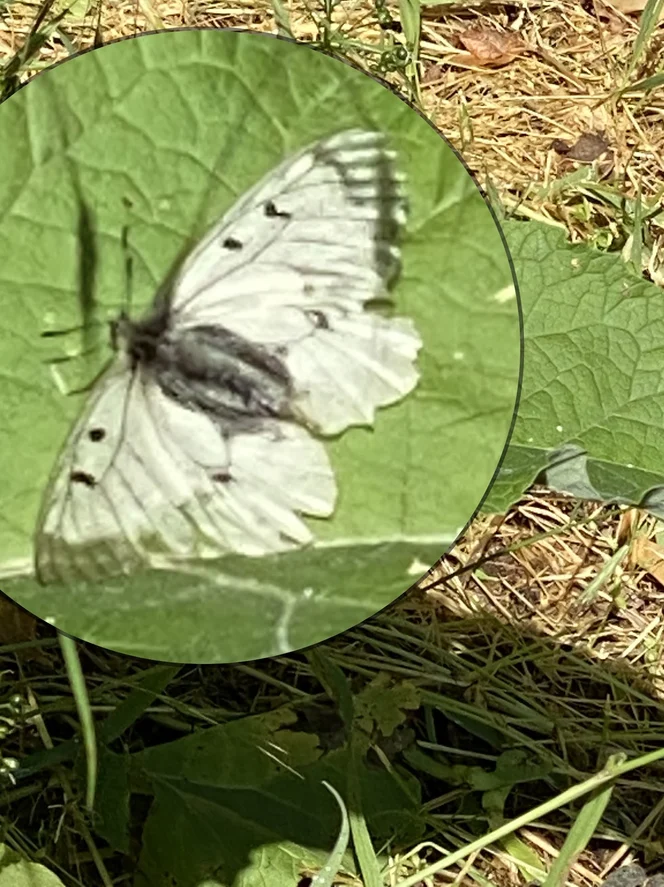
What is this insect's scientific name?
Parnassius mnemosyne
